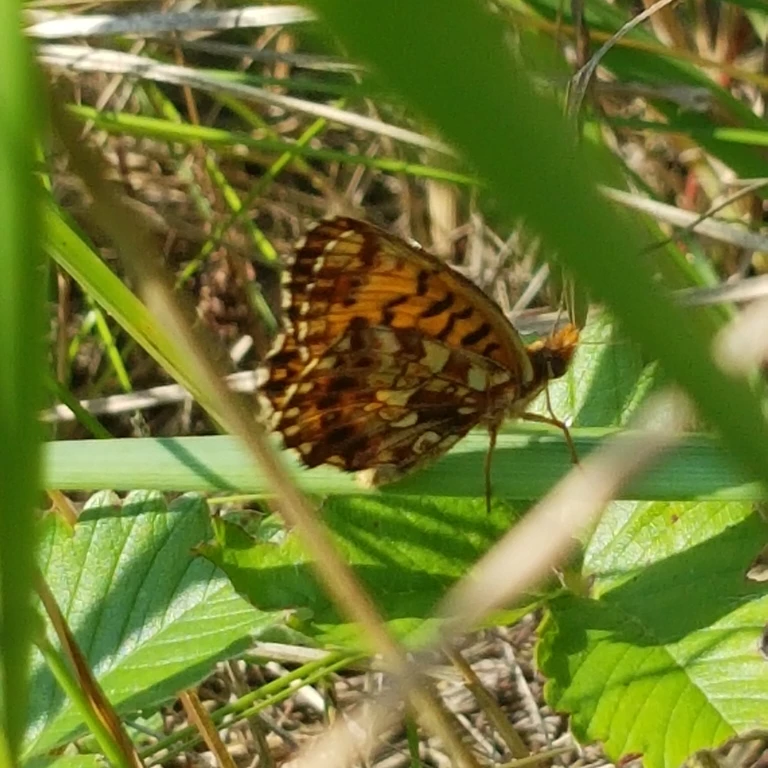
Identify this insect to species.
Boloria dia
